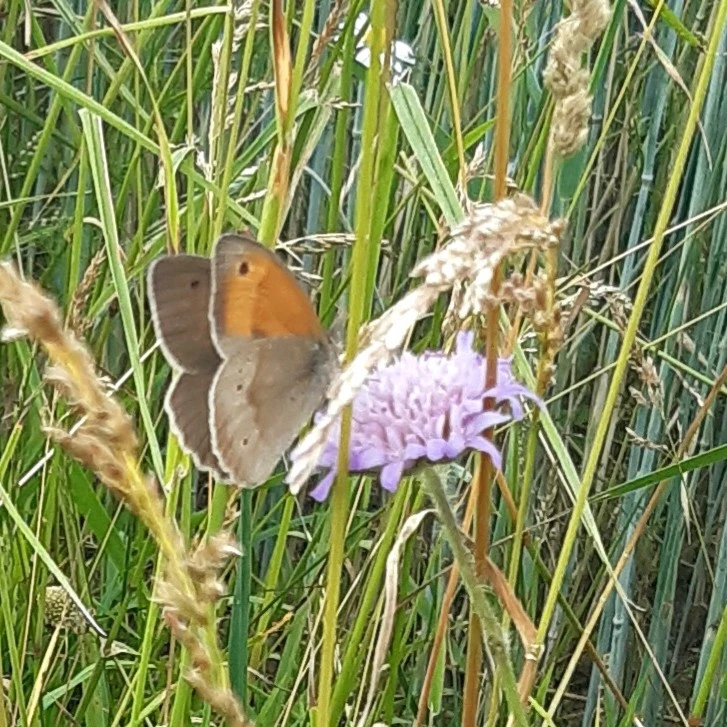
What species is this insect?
Maniola jurtina
